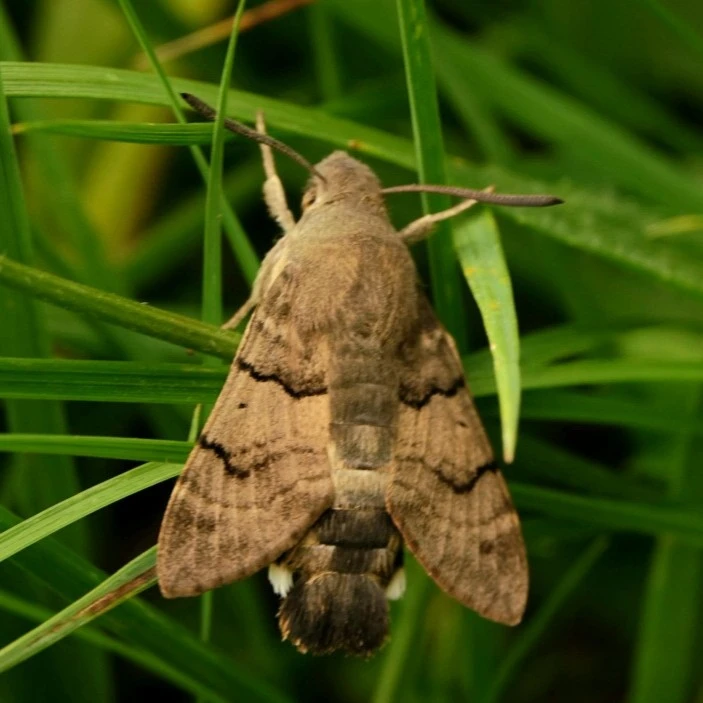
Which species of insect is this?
Macroglossum stellatarum
